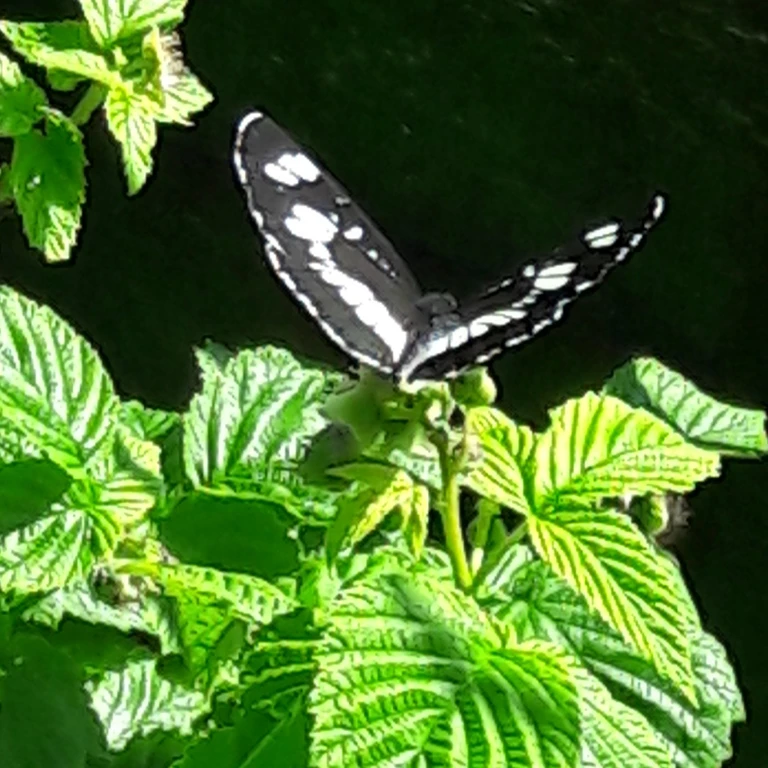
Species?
Neptis rivularis
